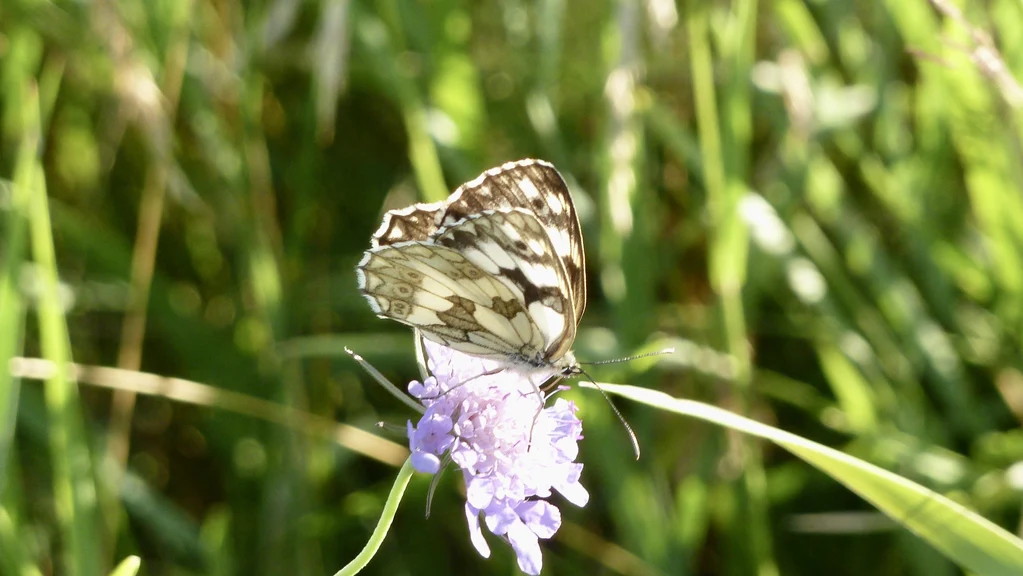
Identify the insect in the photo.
Melanargia galathea
